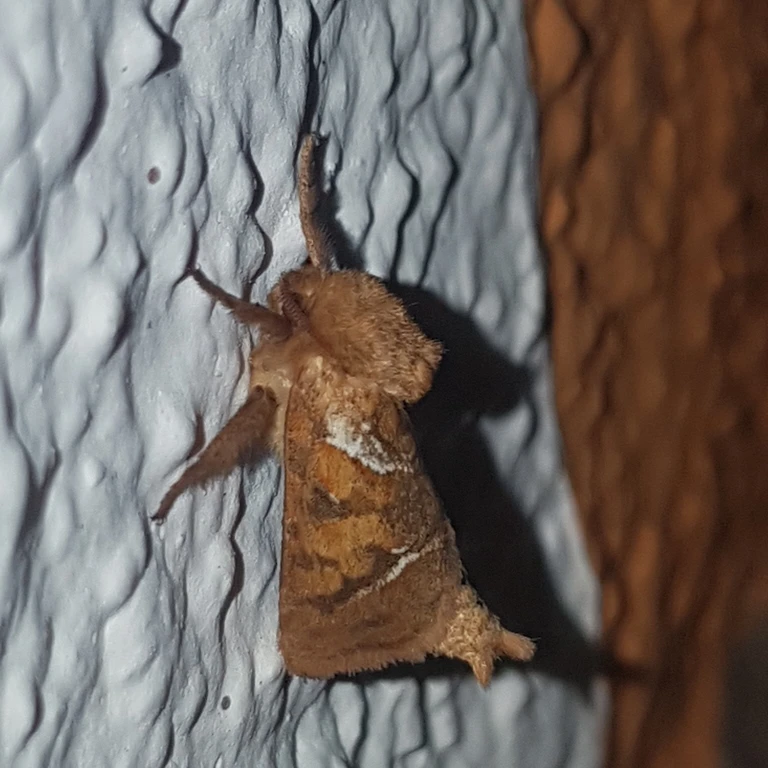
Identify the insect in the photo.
Triodia sylvina
